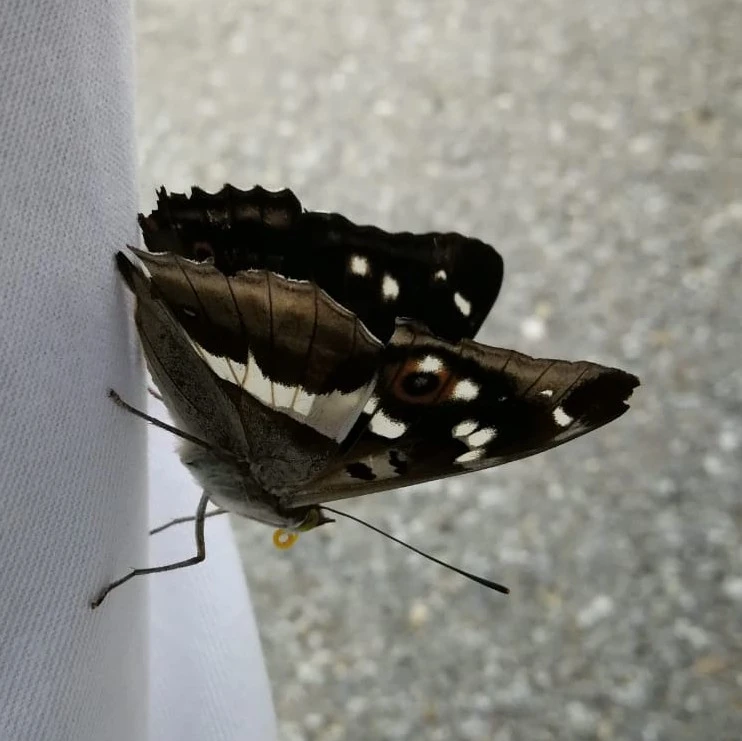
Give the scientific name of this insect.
Apatura iris
